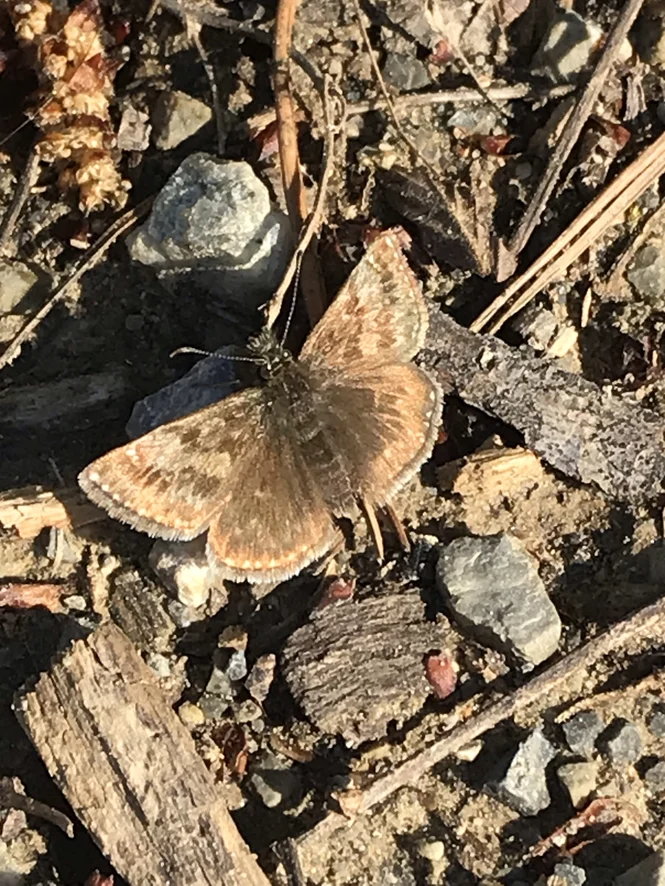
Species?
Erynnis tages
